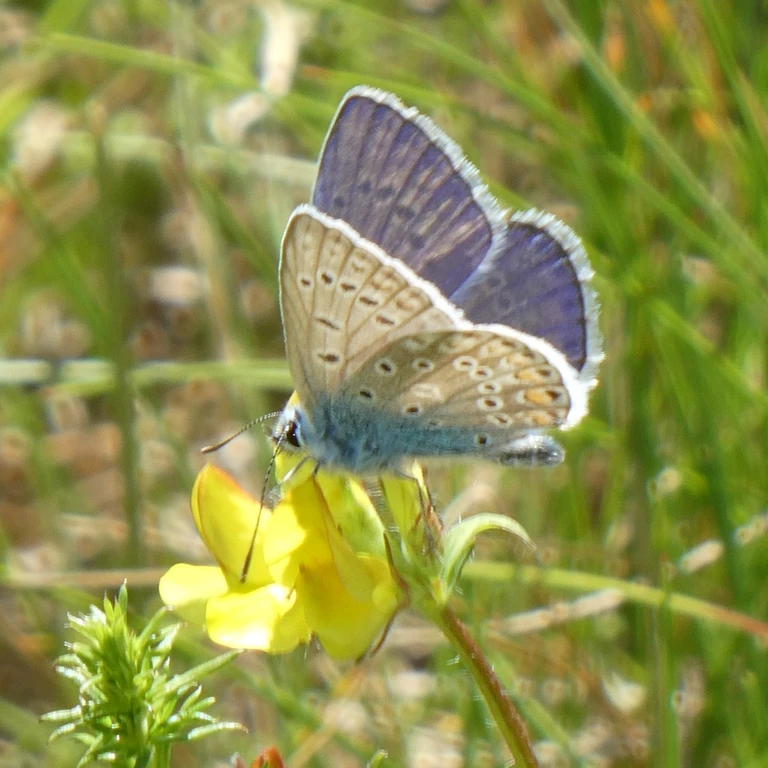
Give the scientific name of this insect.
Polyommatus icarus
